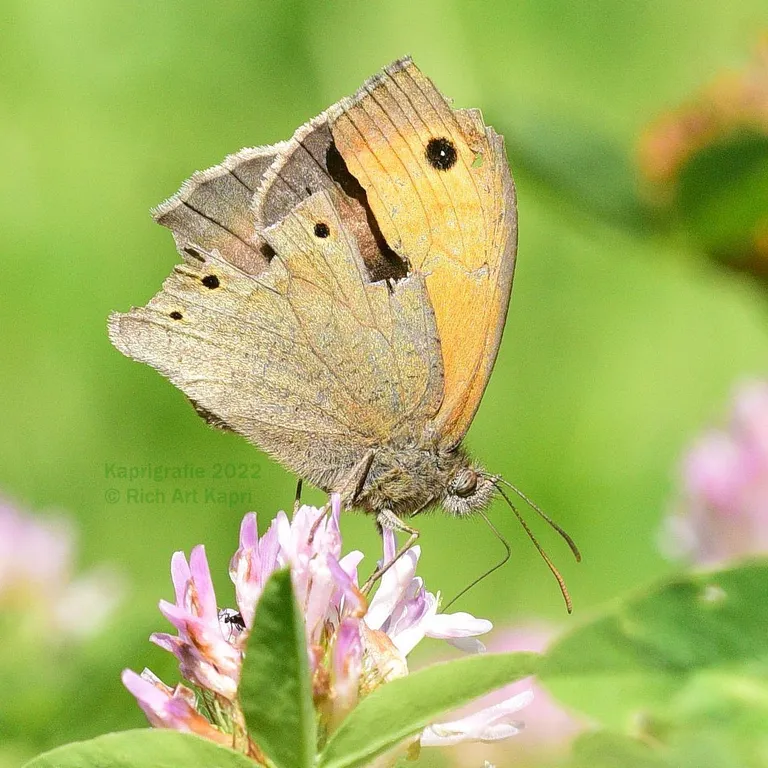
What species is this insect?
Maniola jurtina
